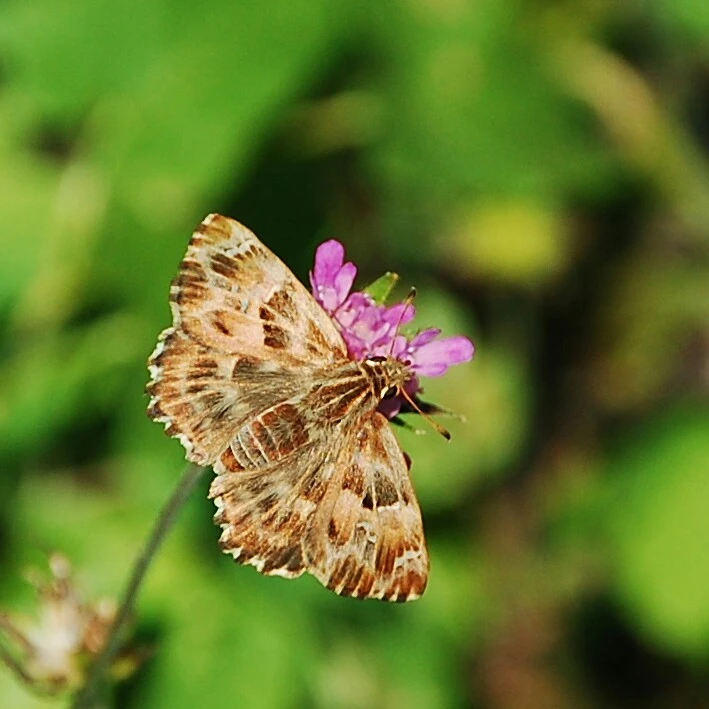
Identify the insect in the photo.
Carcharodus alceae
